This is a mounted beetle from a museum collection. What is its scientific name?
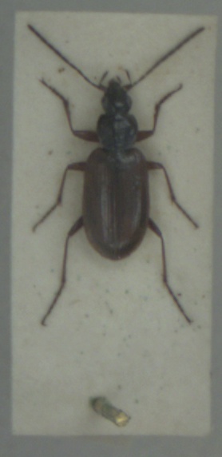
Agonum piceum
